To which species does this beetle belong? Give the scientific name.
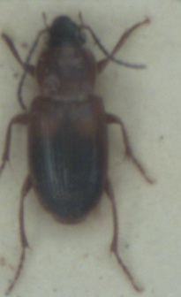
Stenolophus teutonus
